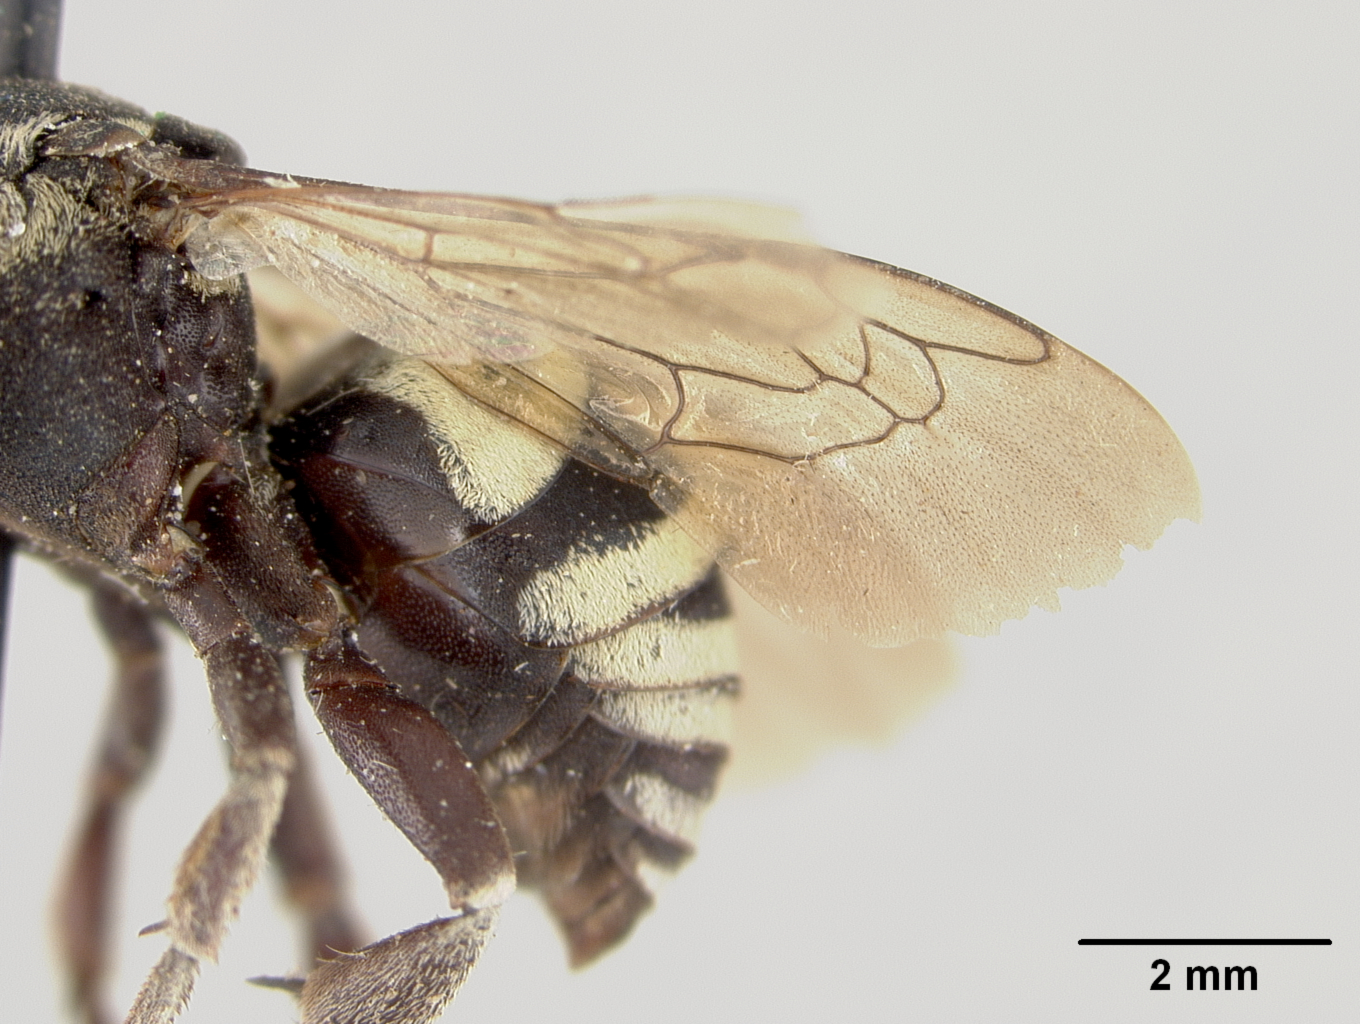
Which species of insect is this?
Triepeolus tanneri
